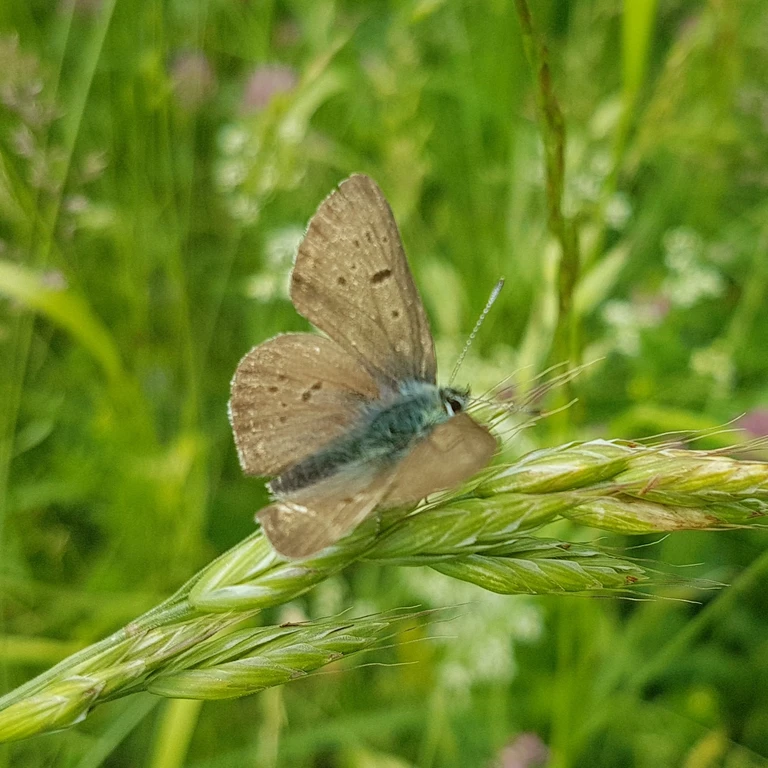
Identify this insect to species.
Lycaena tityrus (also Loweia tityrus)
